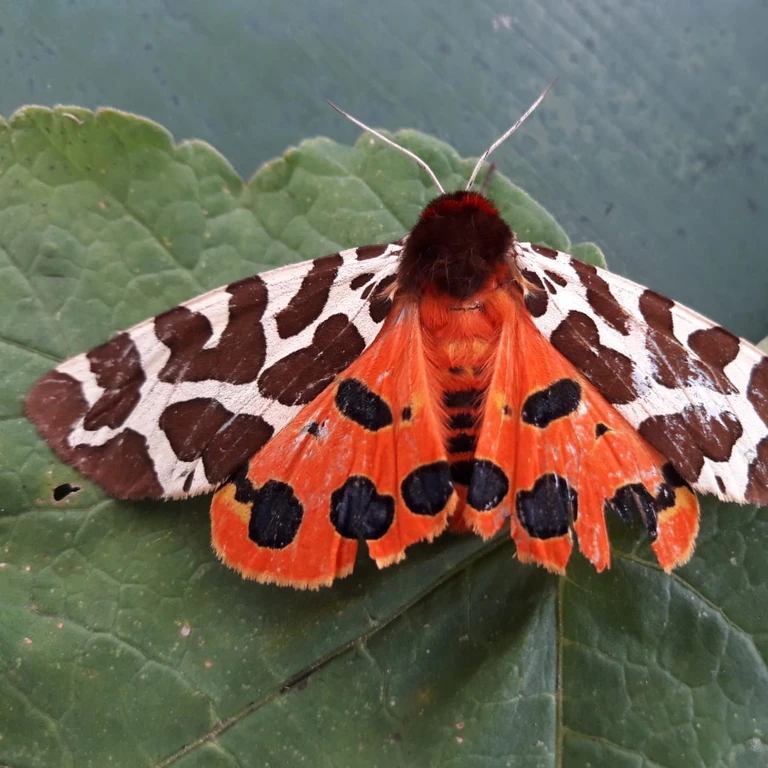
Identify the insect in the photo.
Arctia caja
